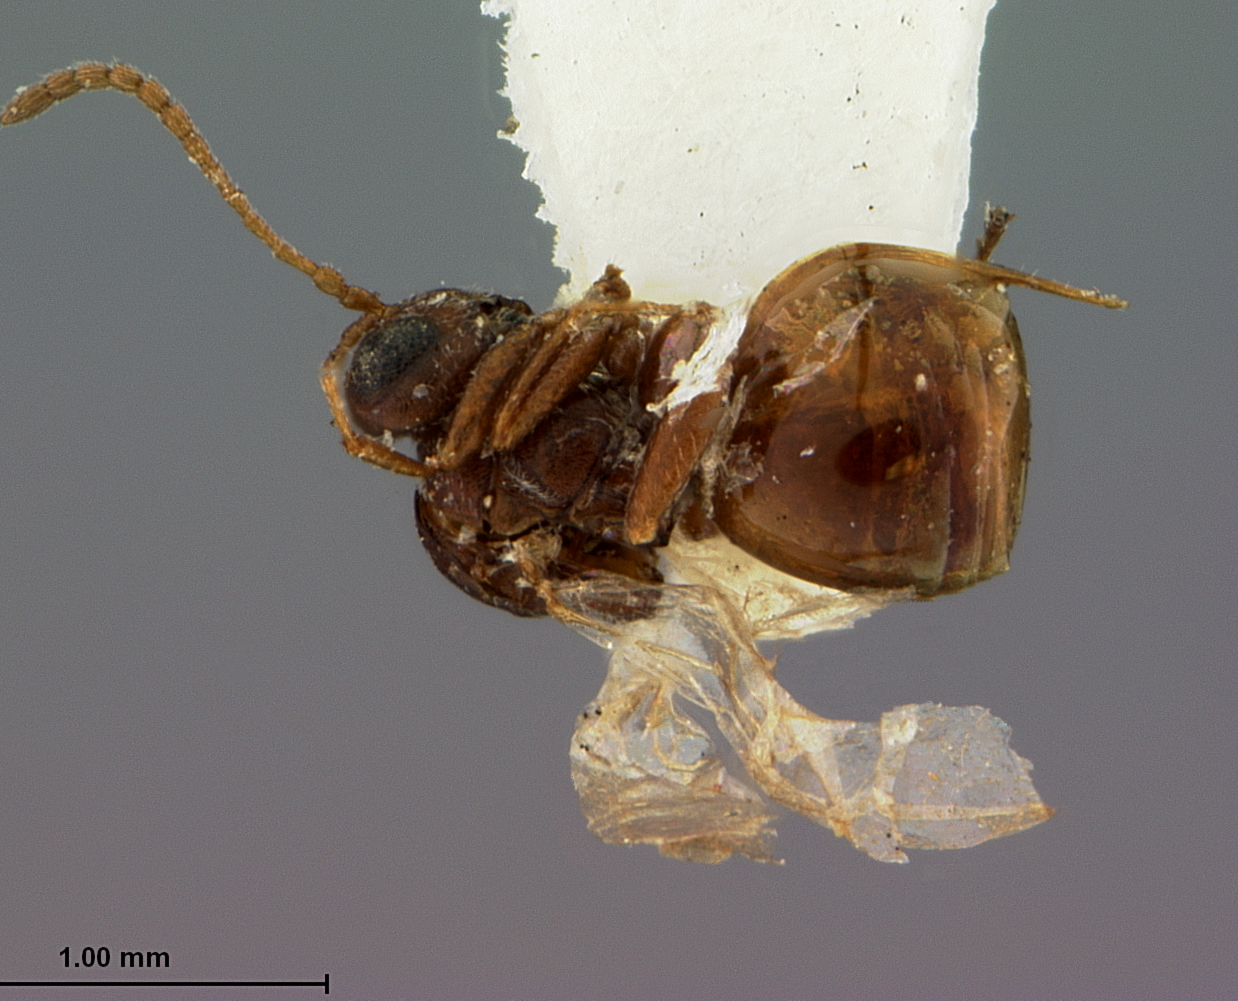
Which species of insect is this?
Callirhytis aquaticae
